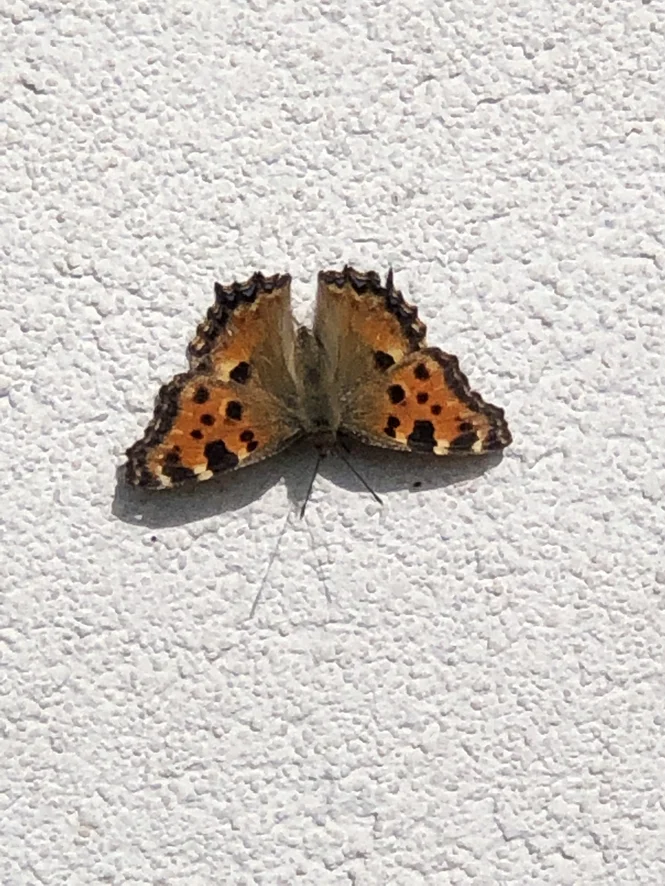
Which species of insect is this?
Nymphalis polychloros
